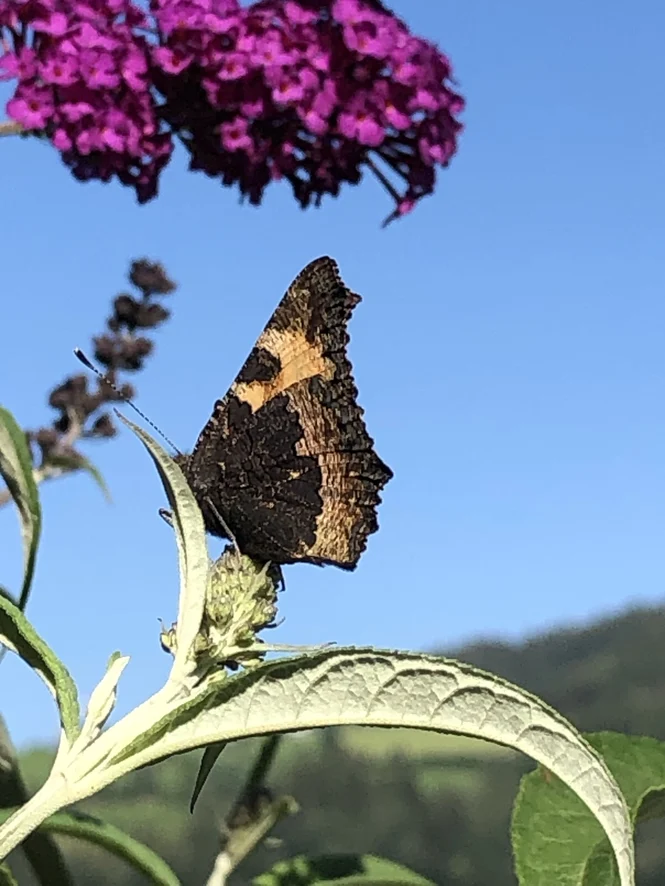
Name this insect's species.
Aglais urticae
